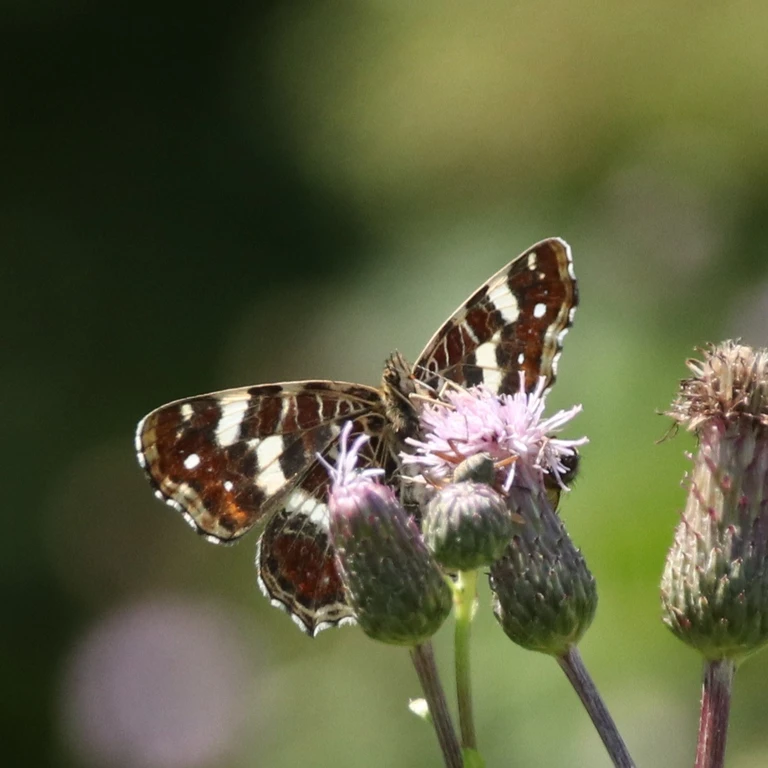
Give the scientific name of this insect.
Araschnia levana
